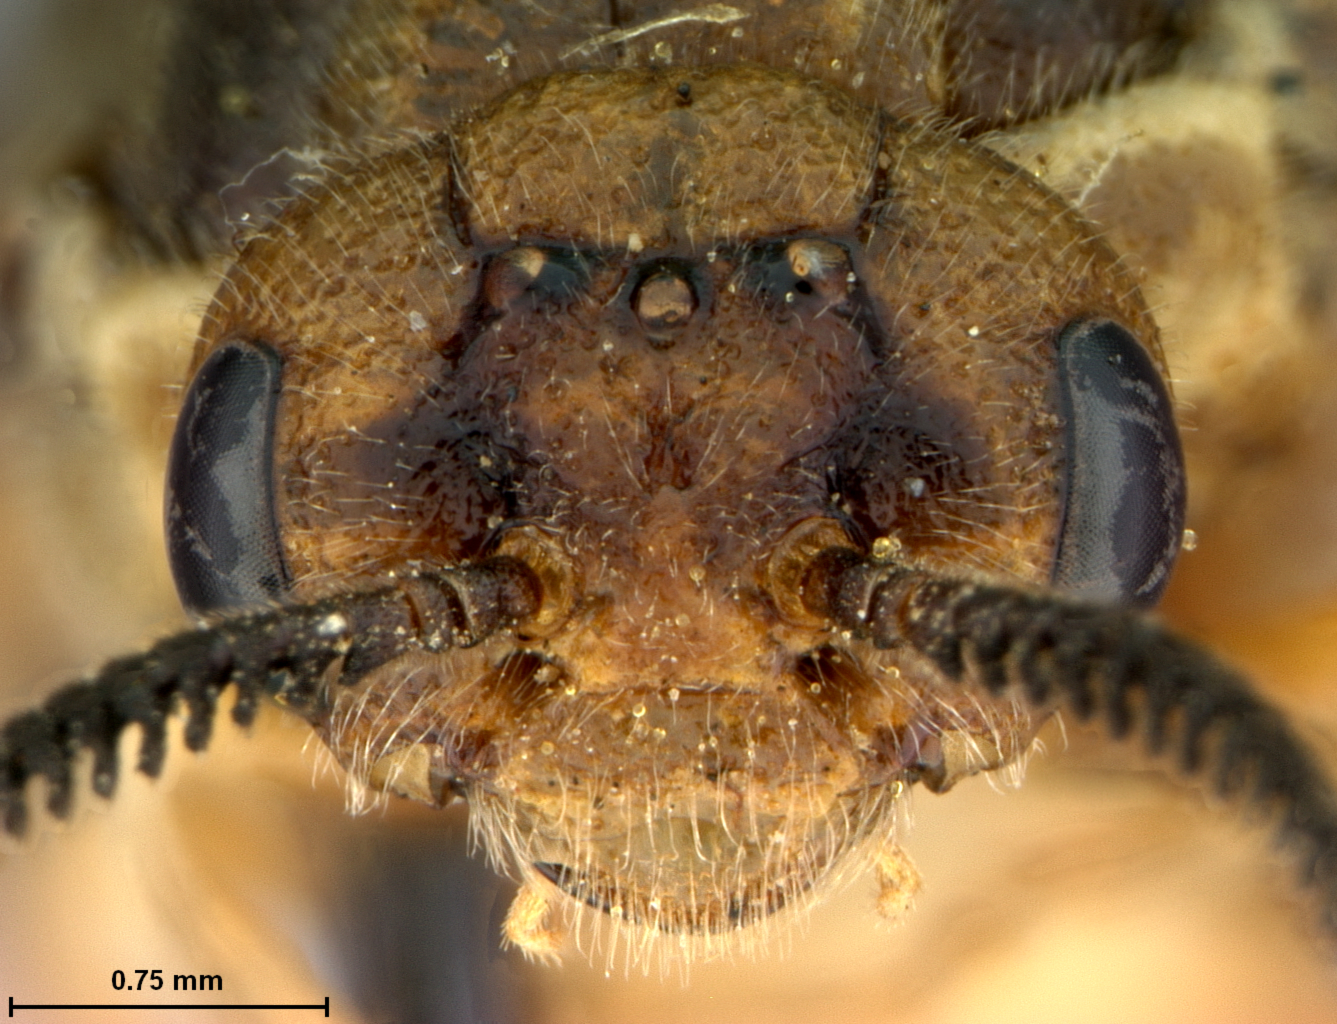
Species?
Neodiprion taedae
